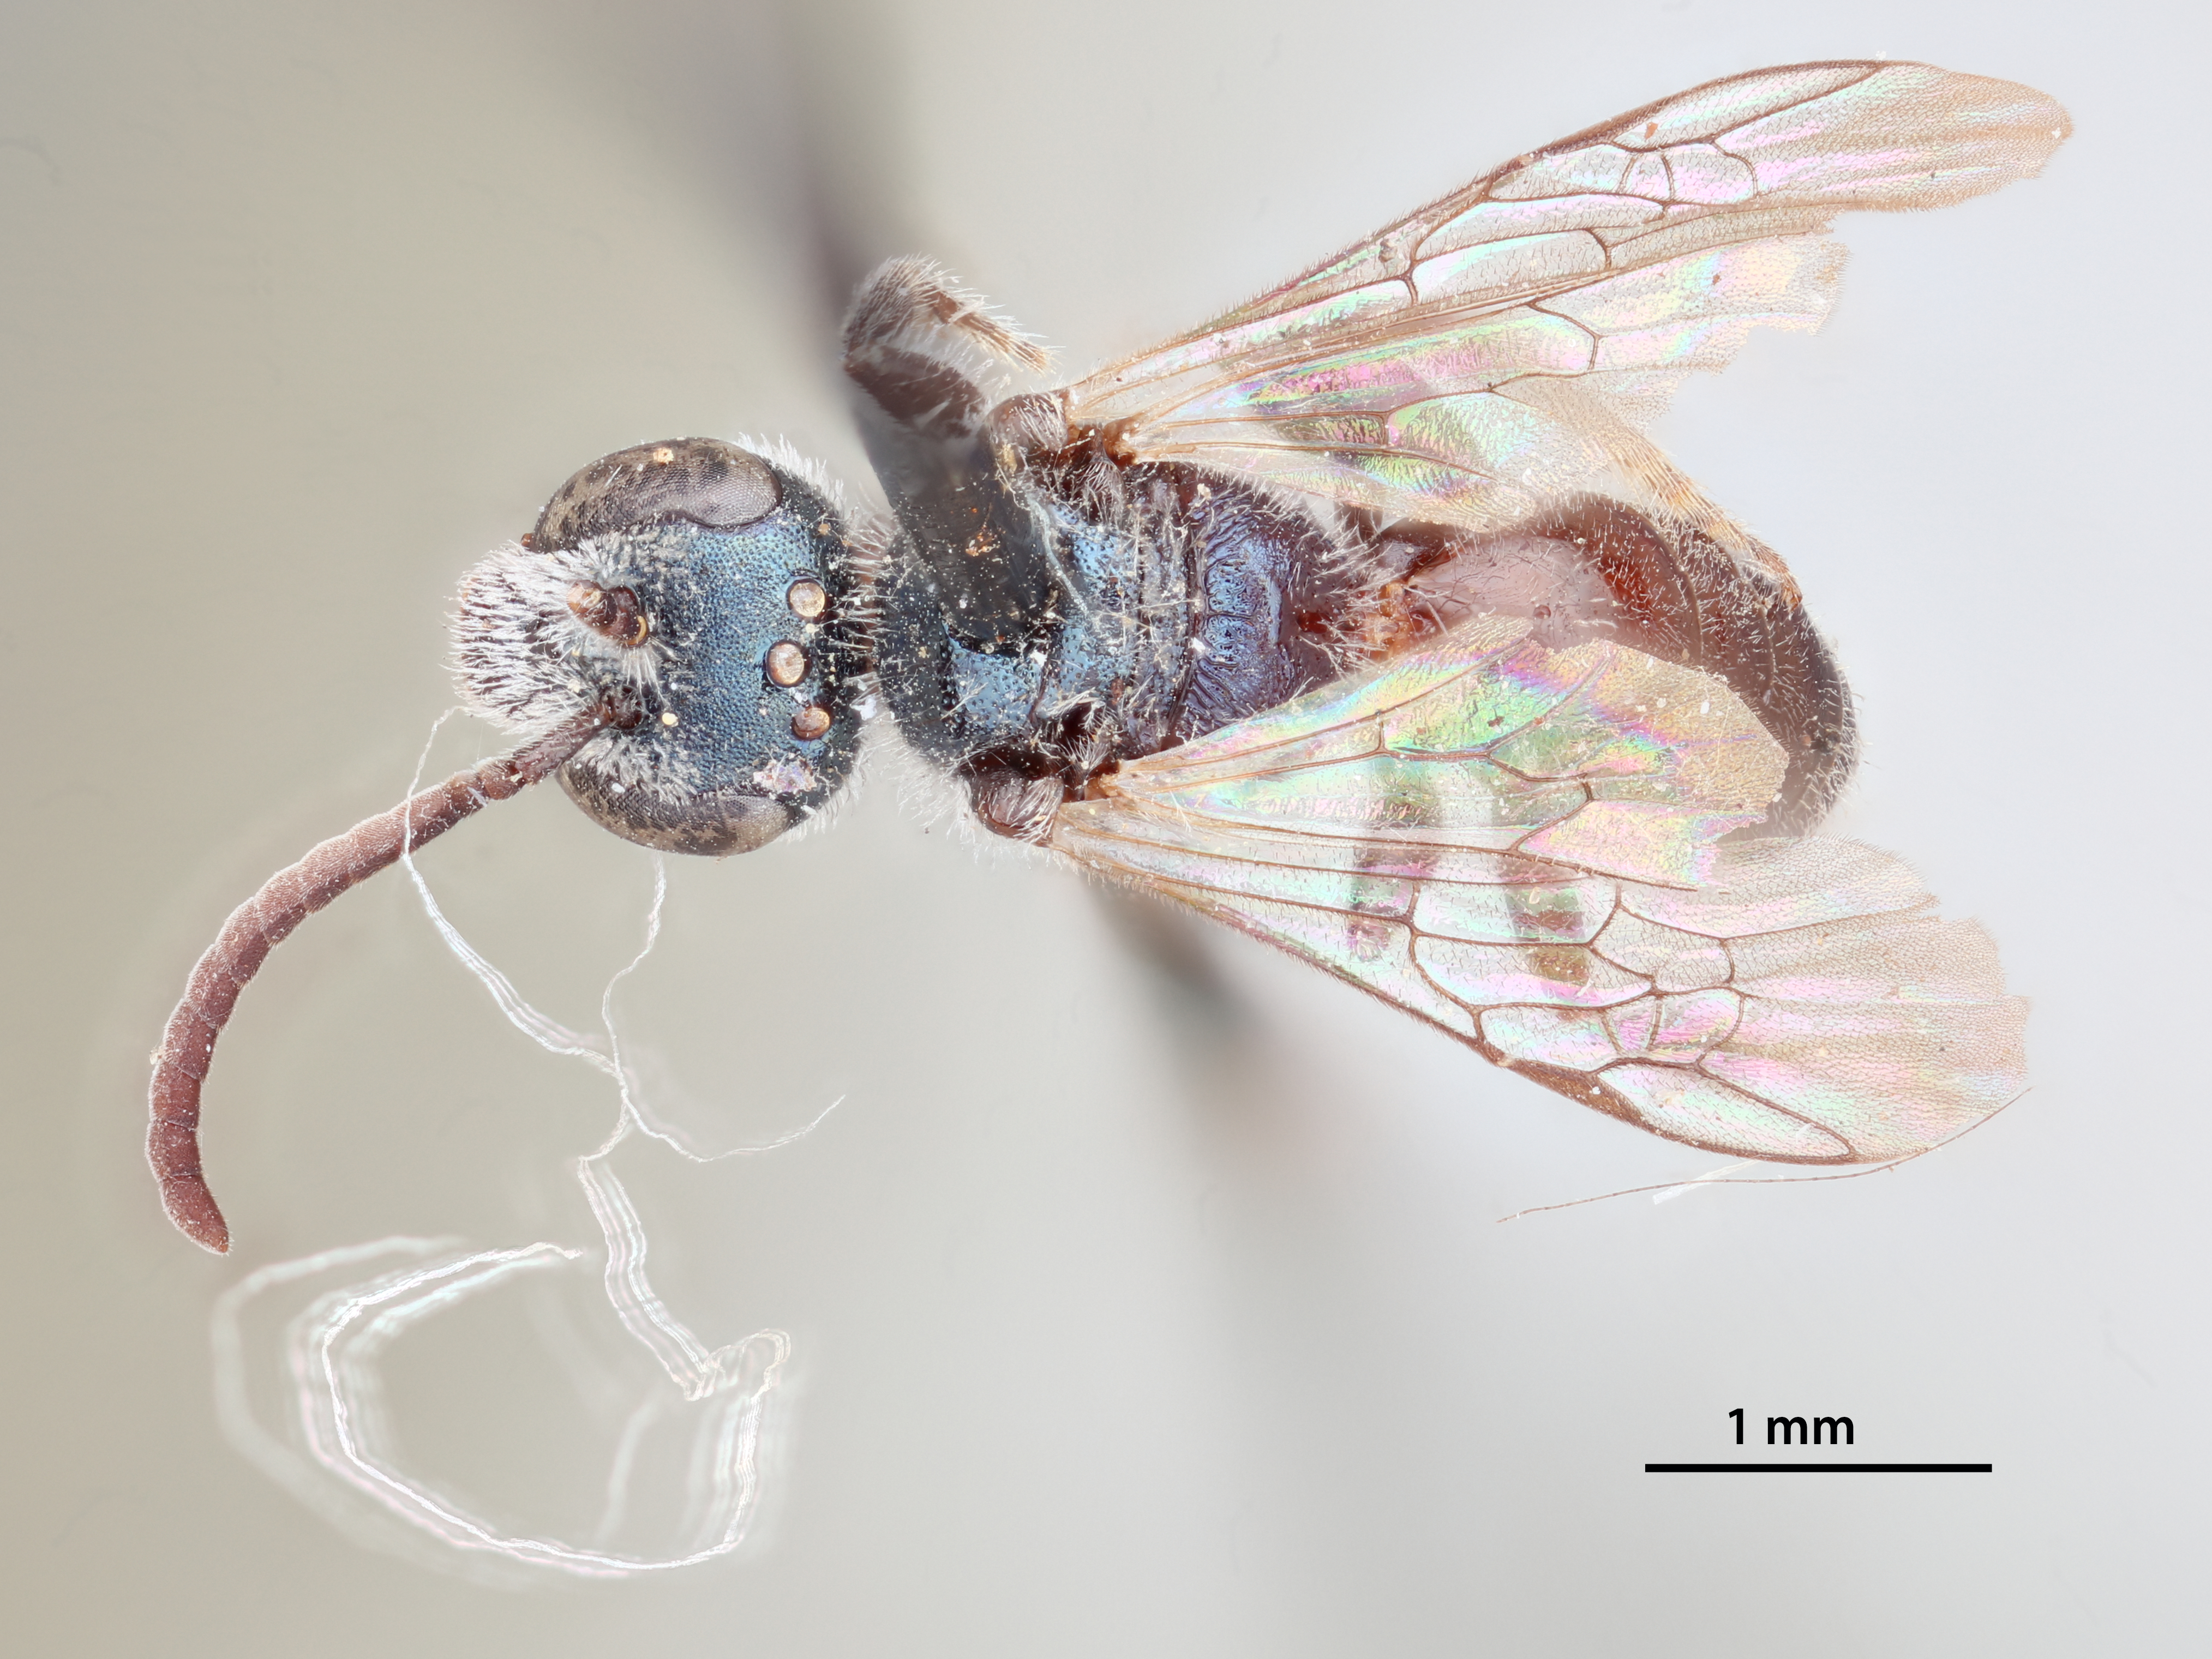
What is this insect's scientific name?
Halictus lepidii
